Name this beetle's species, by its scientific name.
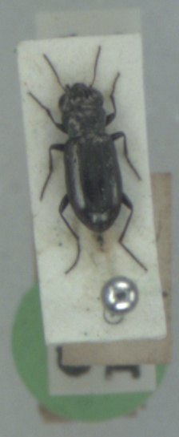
Notiophilus aquaticus
